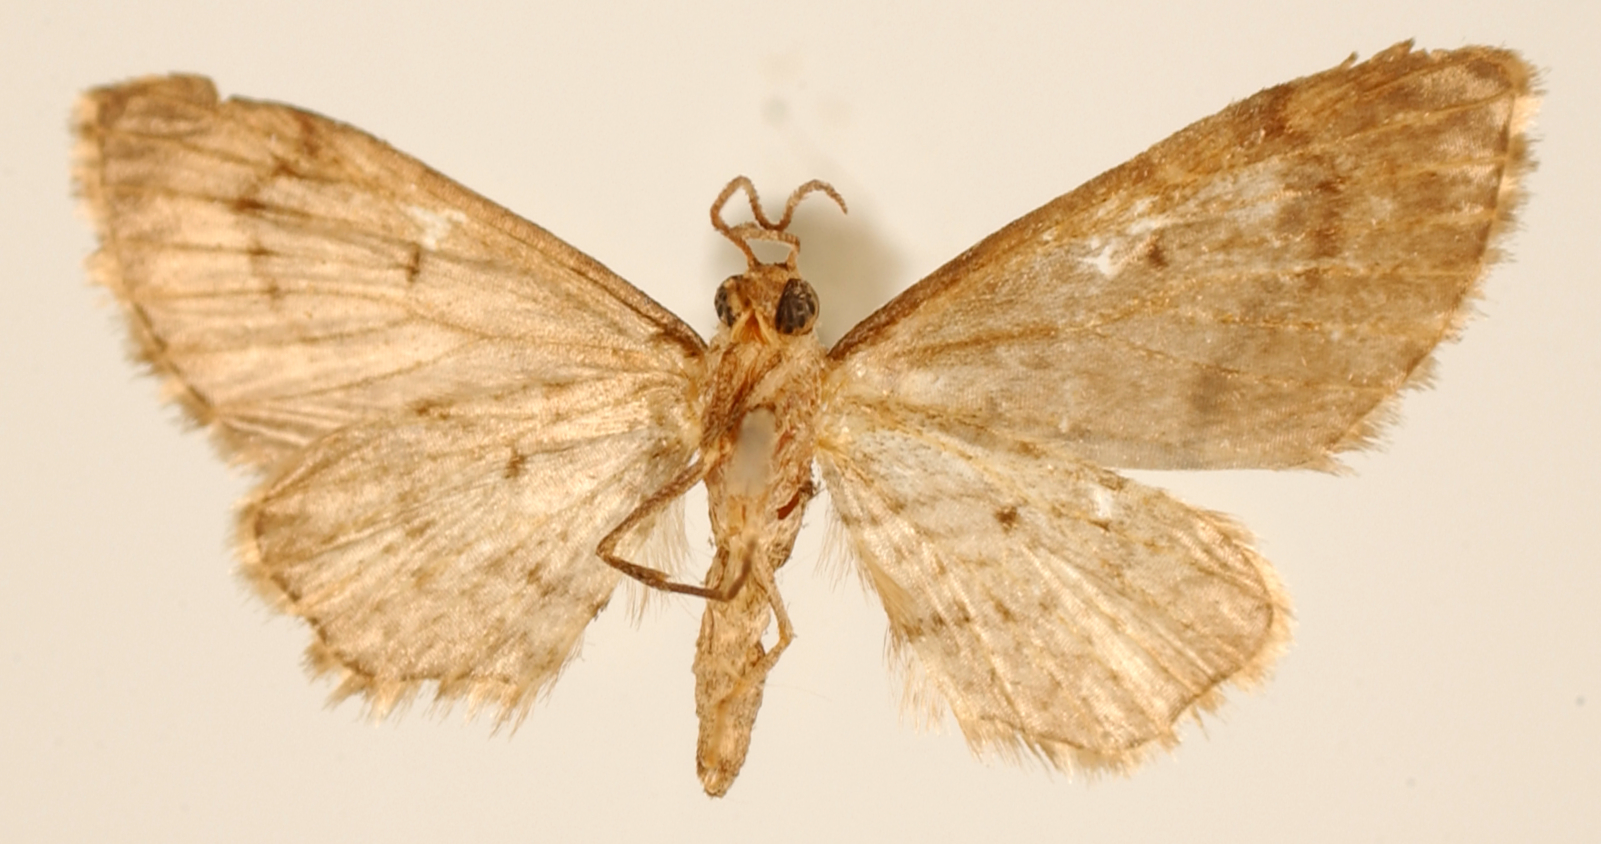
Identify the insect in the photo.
Eupithecia trapezoida
